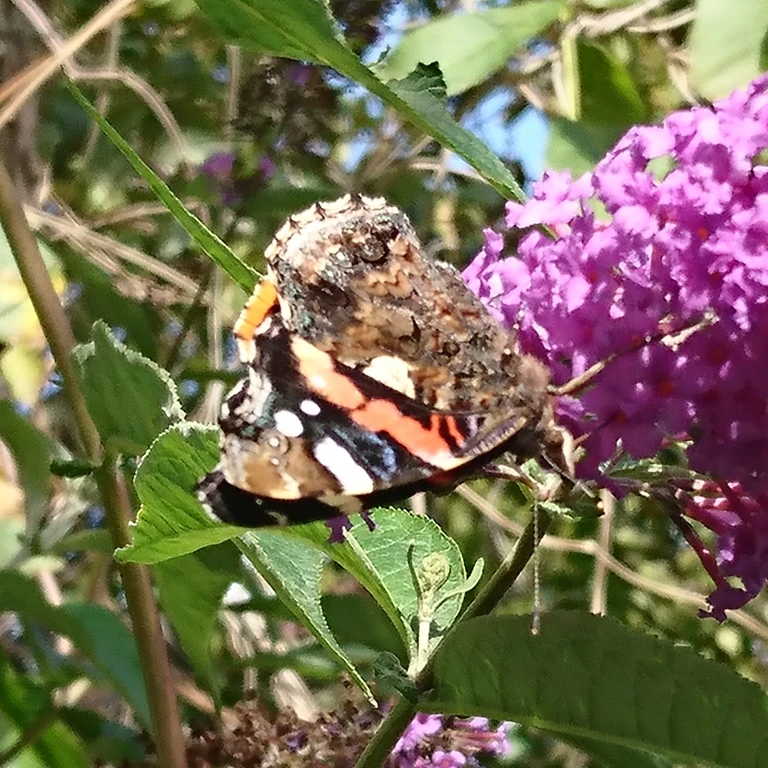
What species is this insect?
Vanessa atalanta
